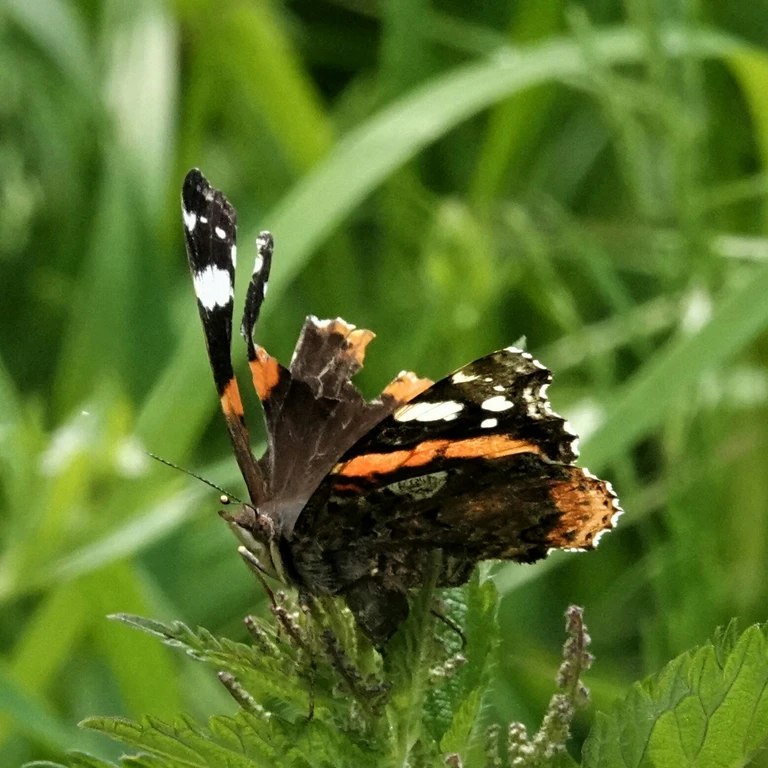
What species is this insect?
Vanessa atalanta
